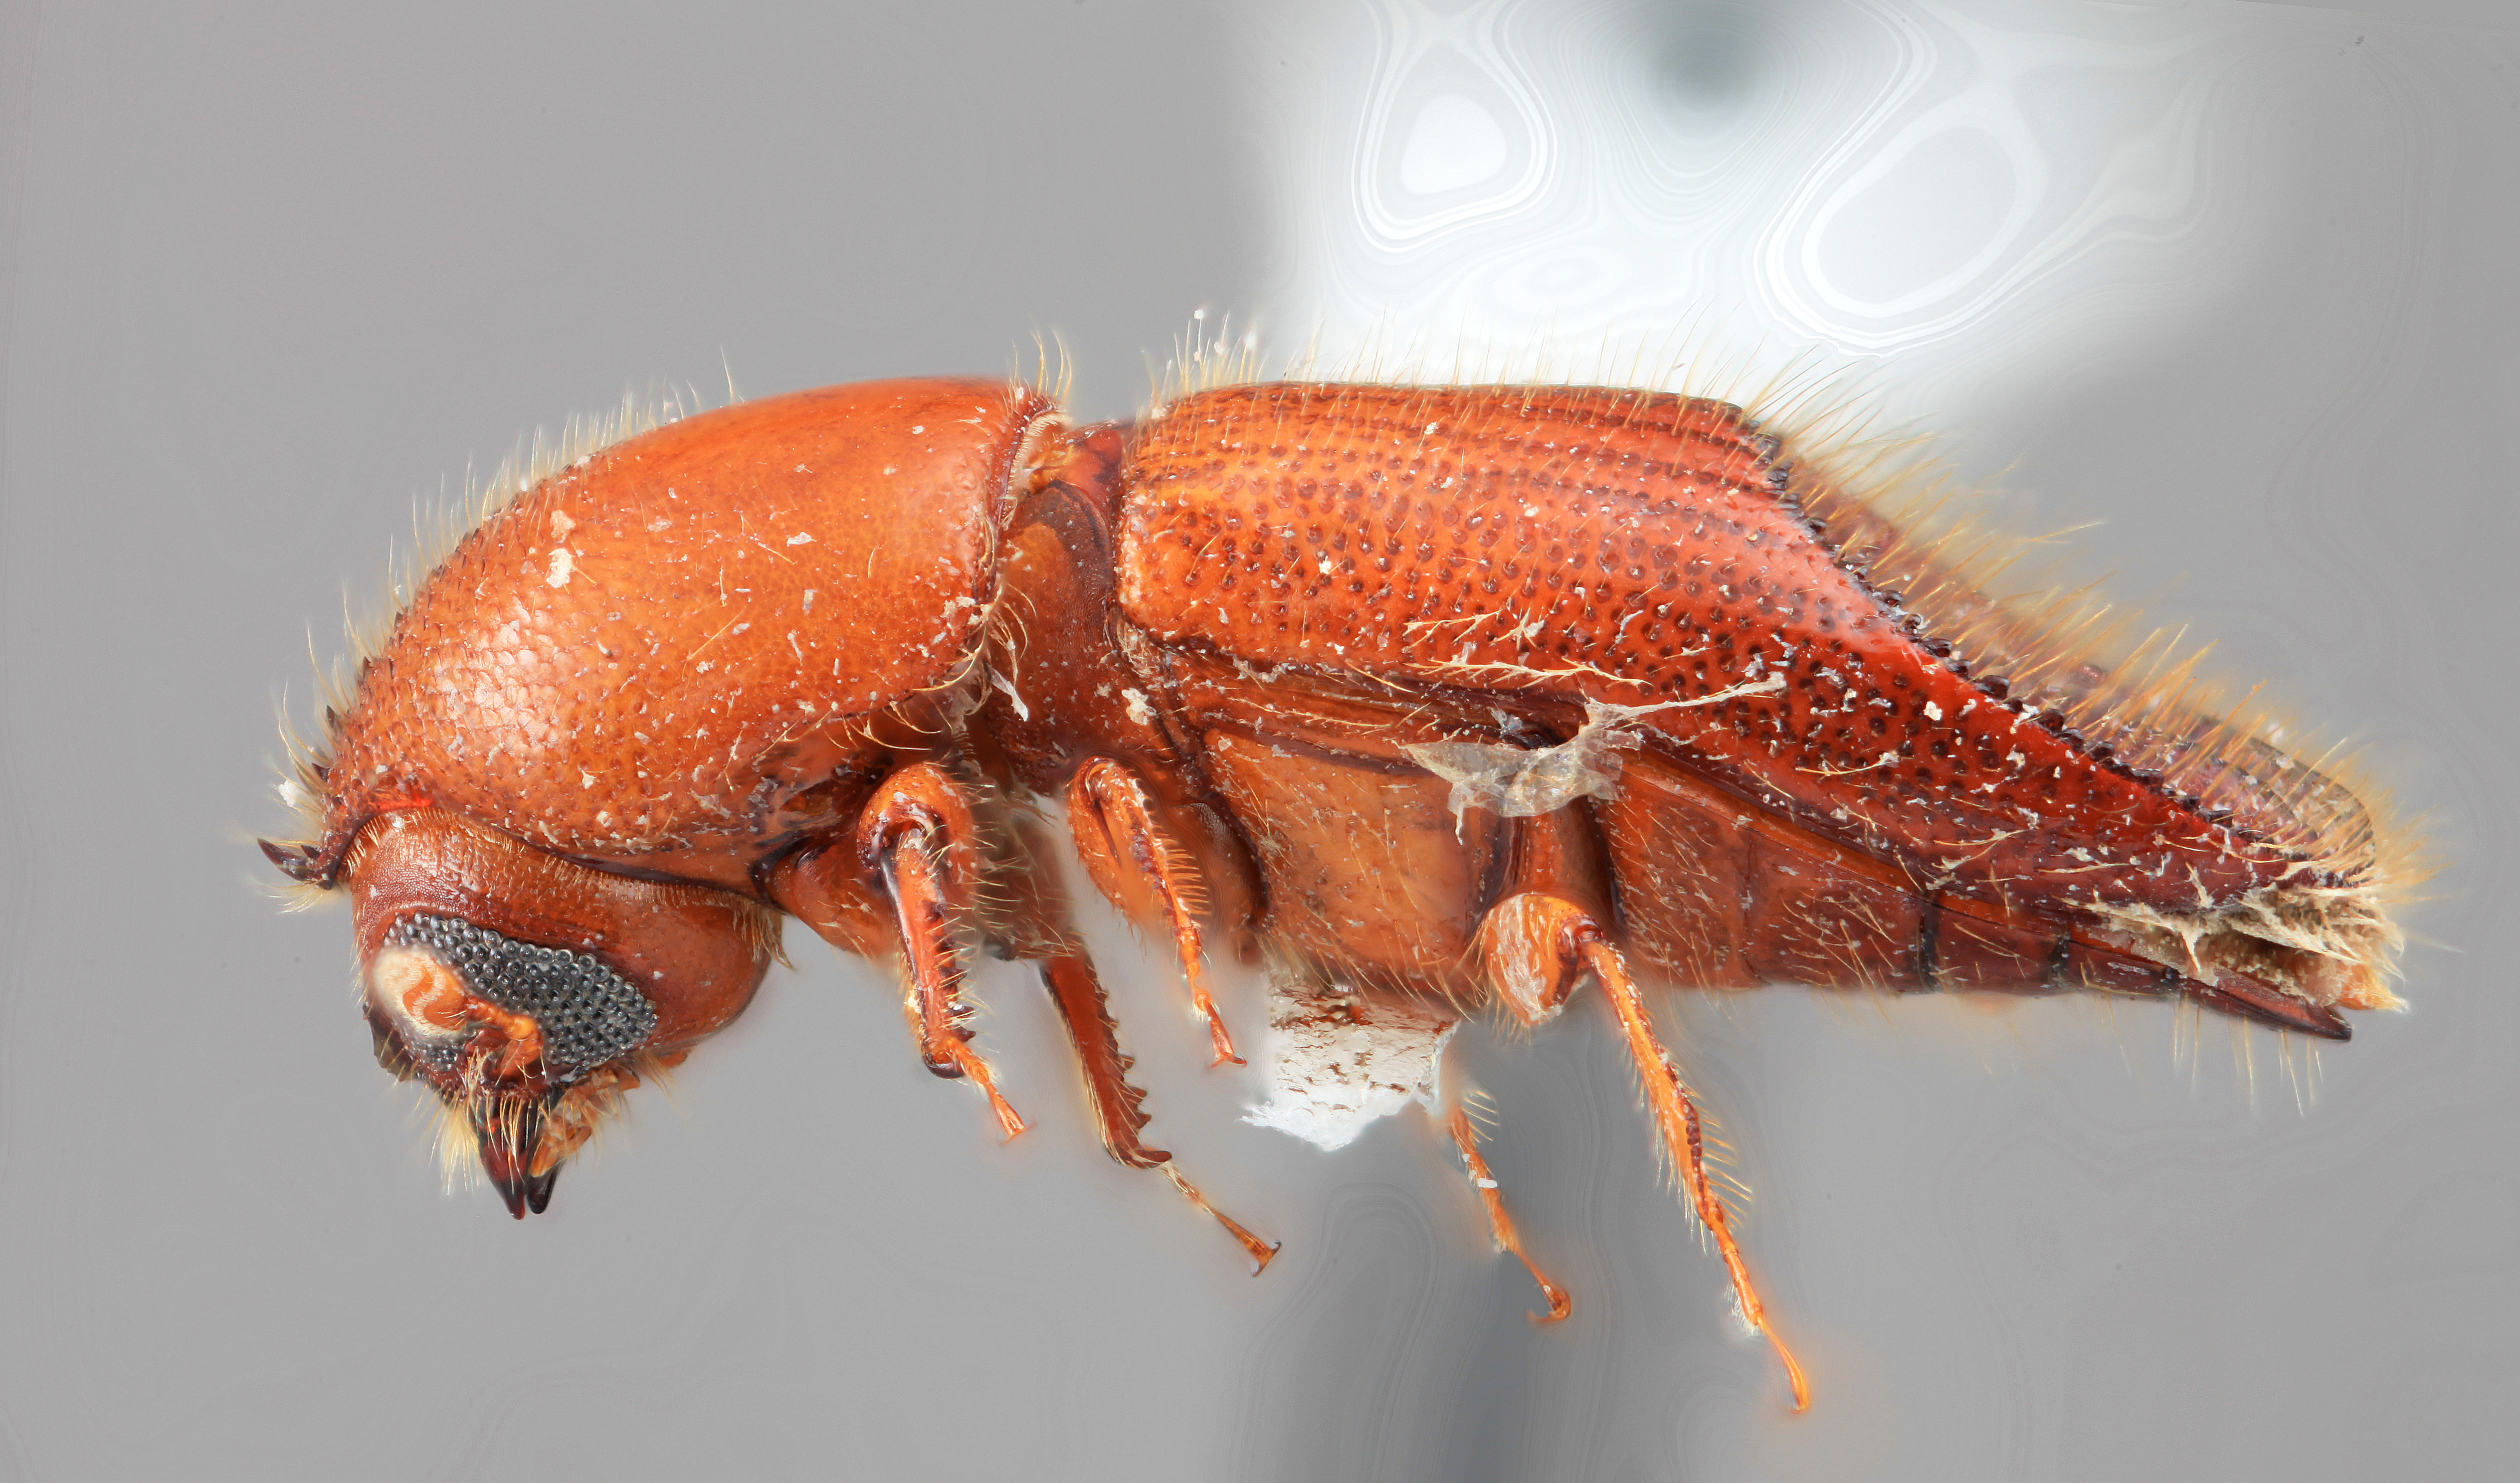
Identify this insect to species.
Sampsonius expulsus
